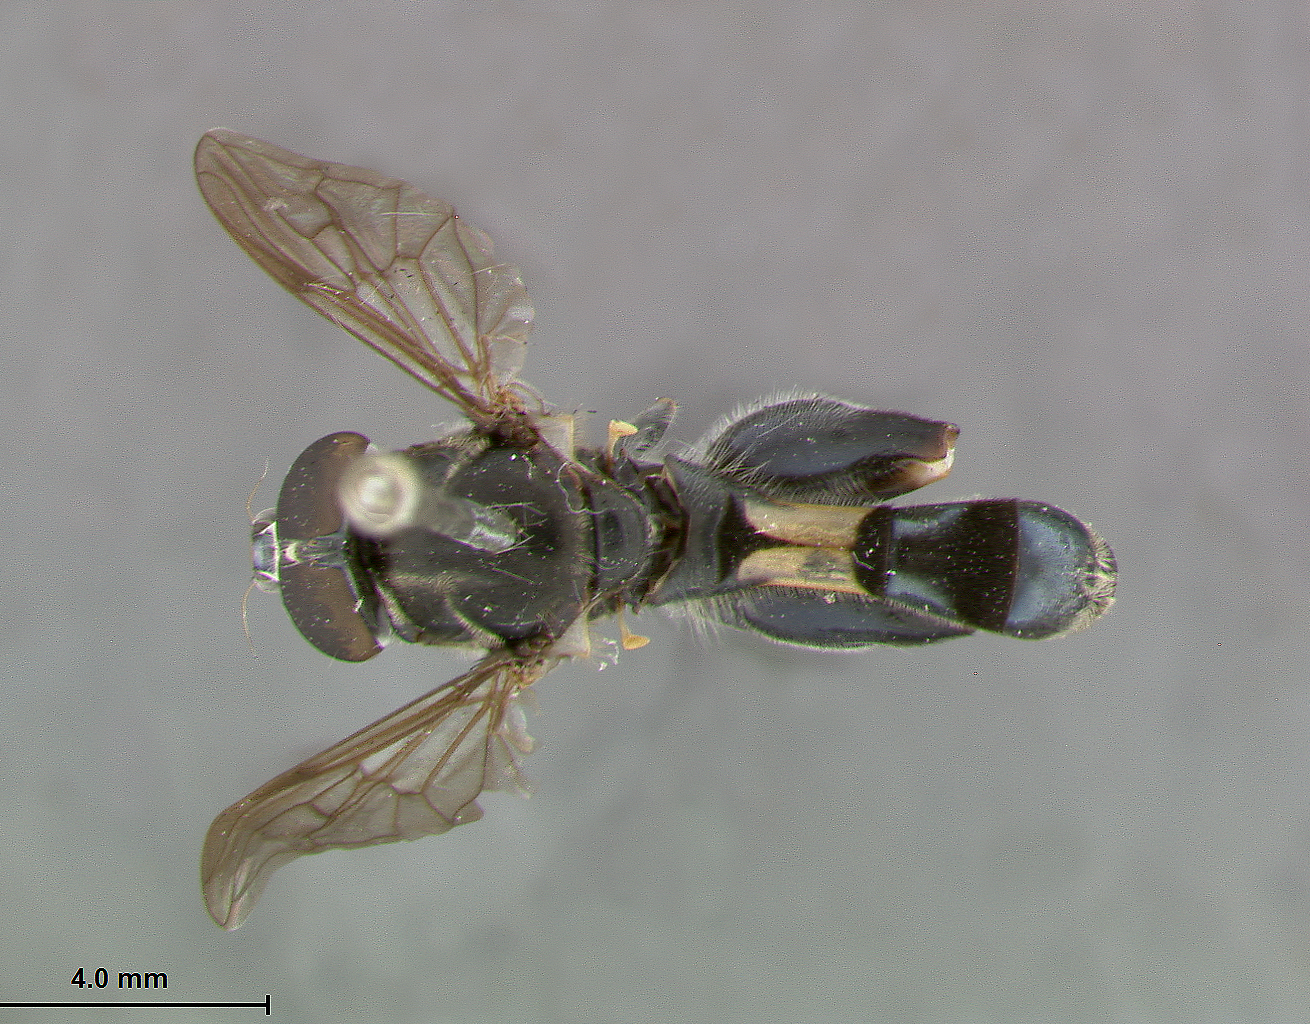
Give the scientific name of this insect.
Planes willistoni
